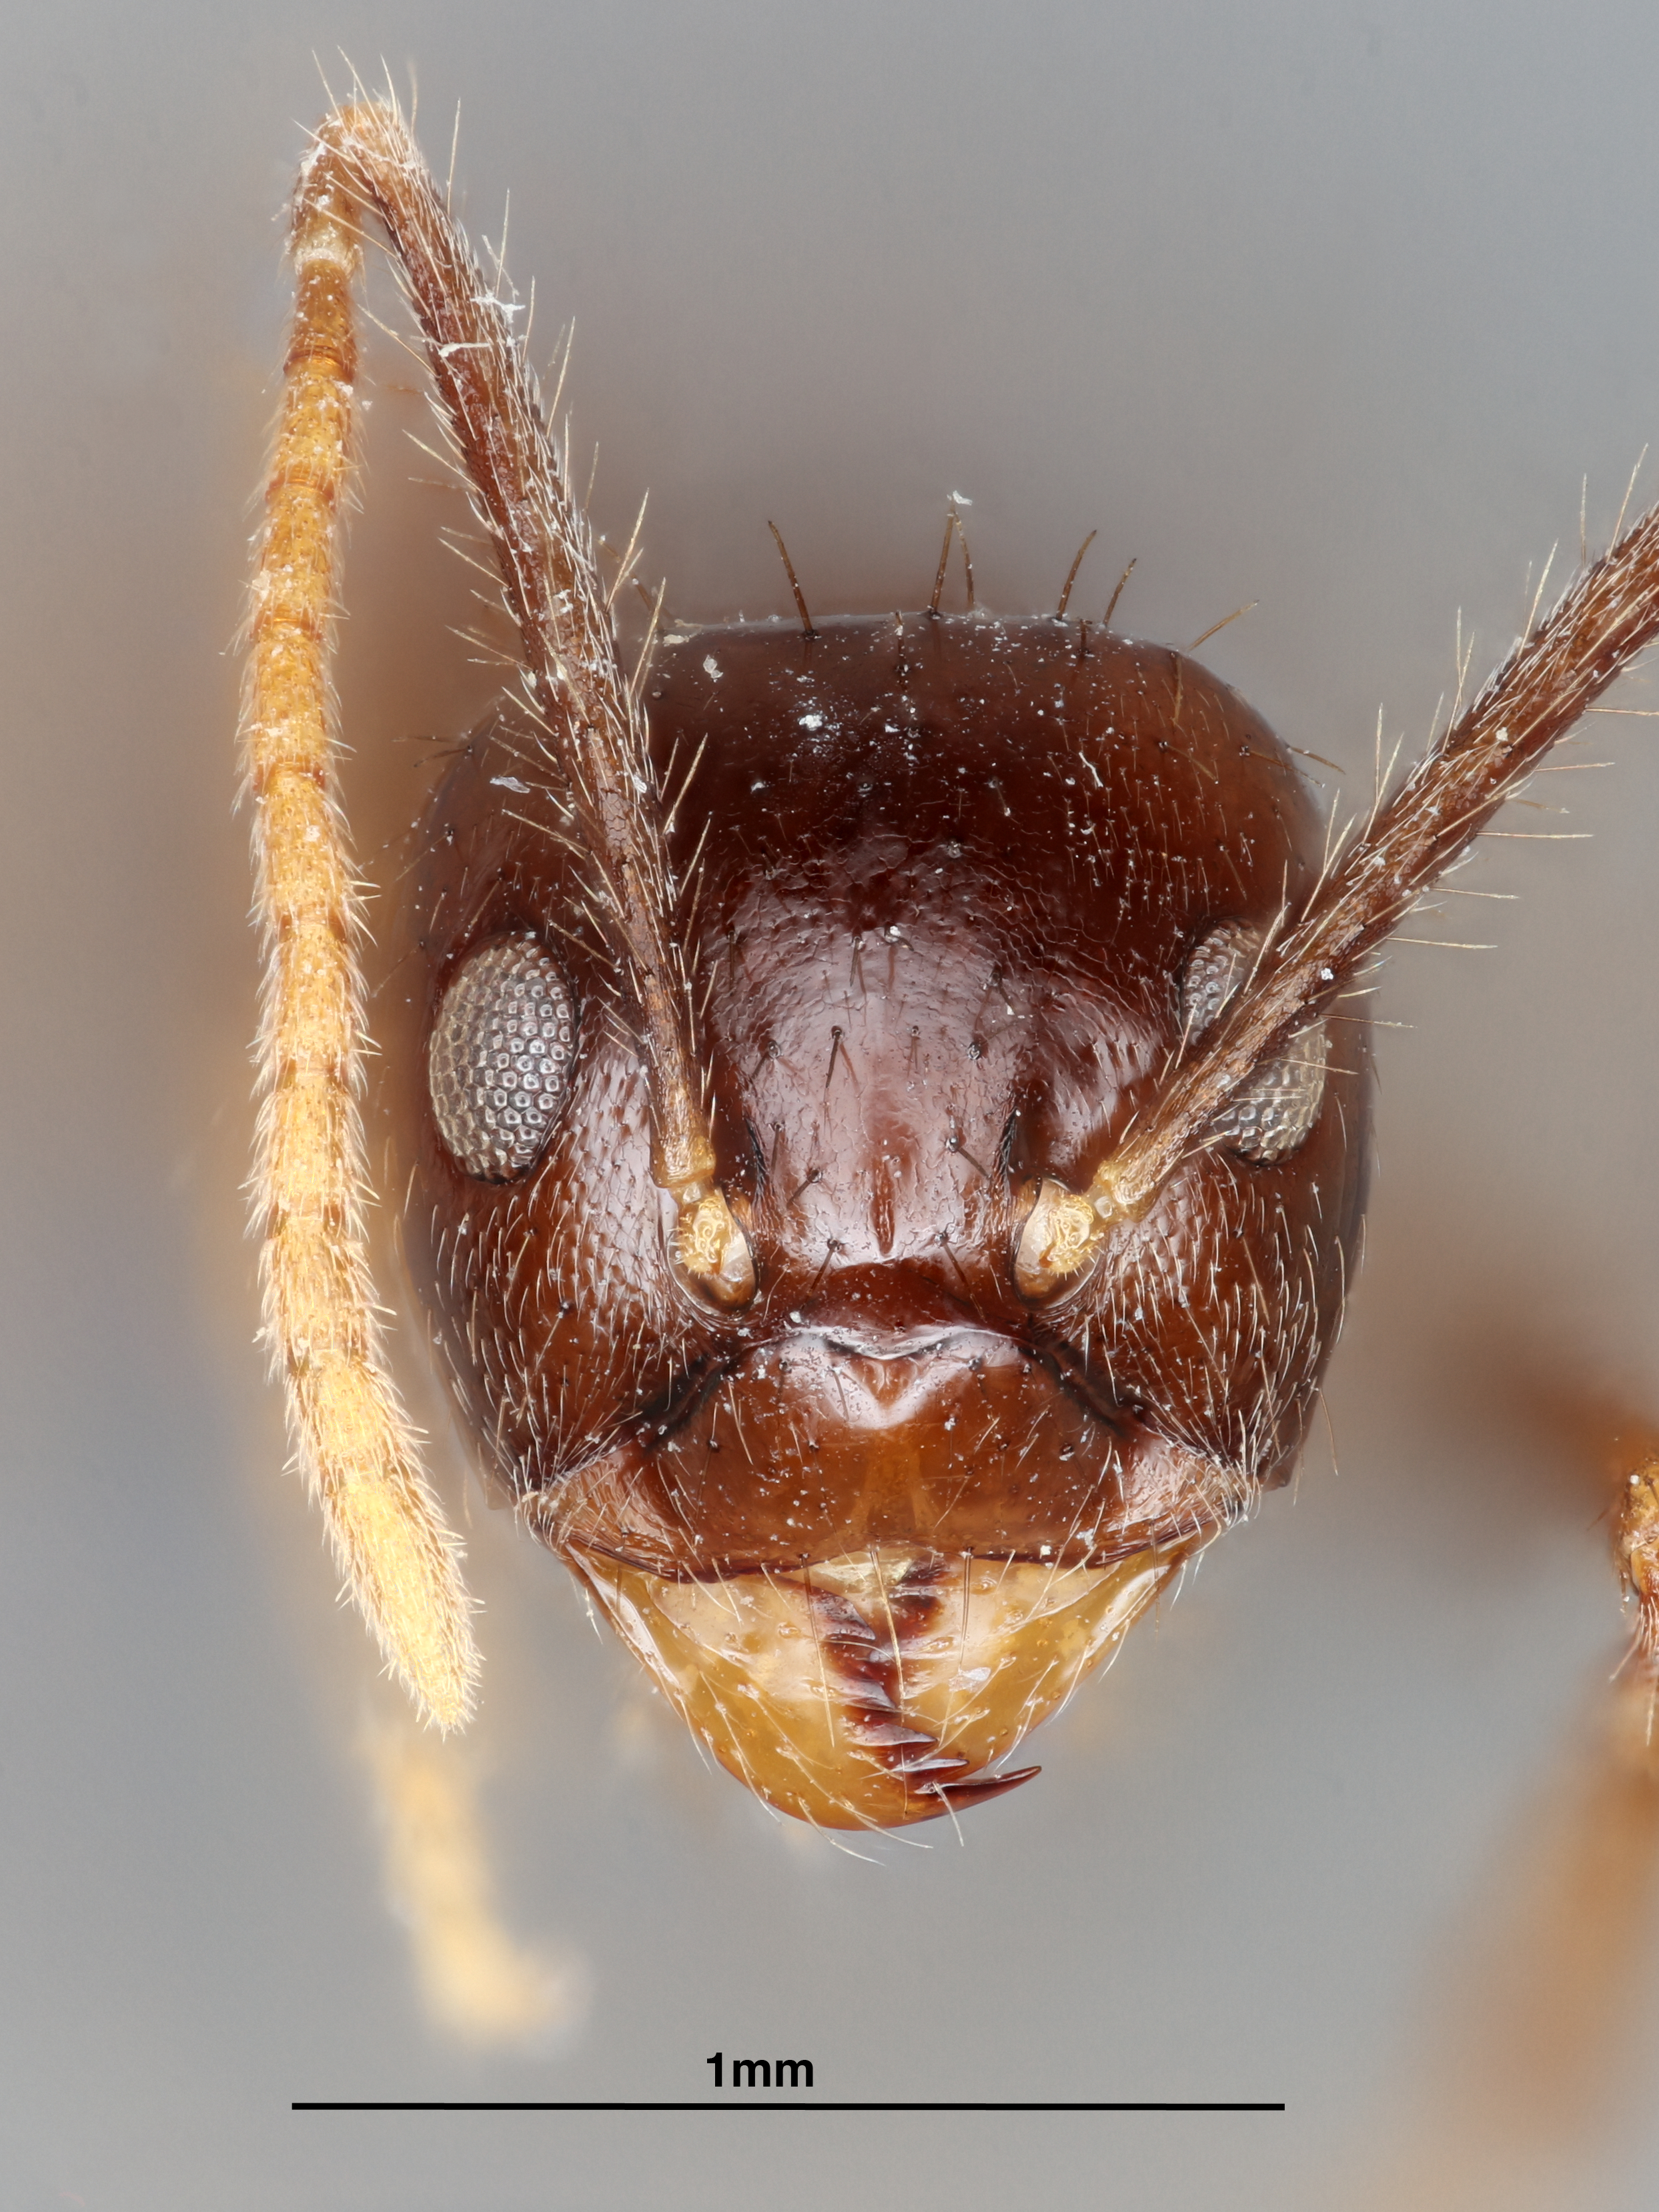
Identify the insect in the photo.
Euprenolepis thrix
